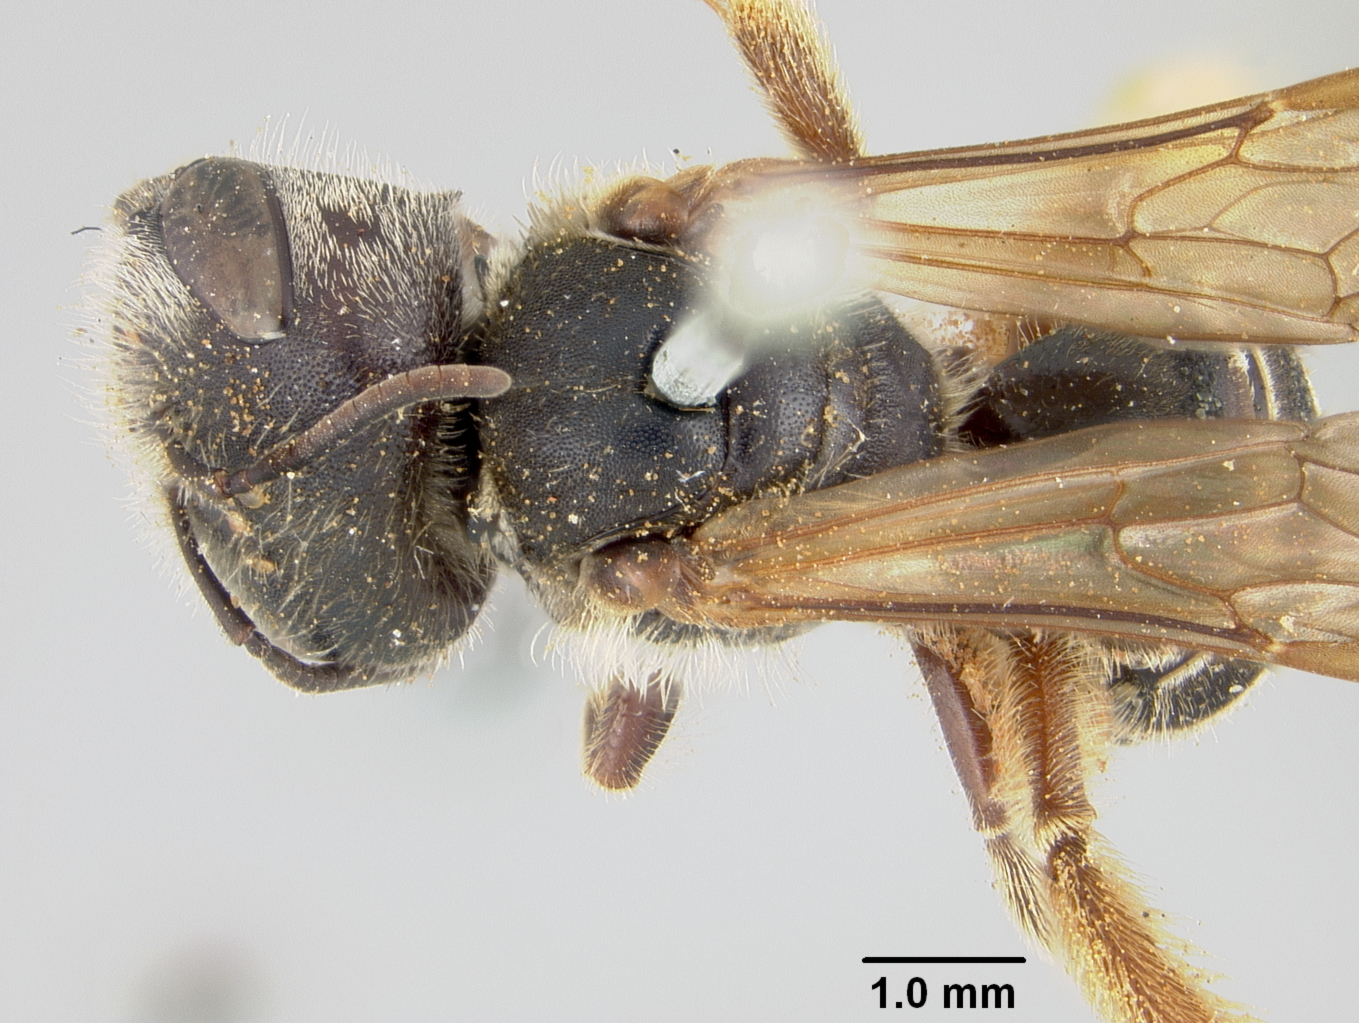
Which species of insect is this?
Halictus townsendi
